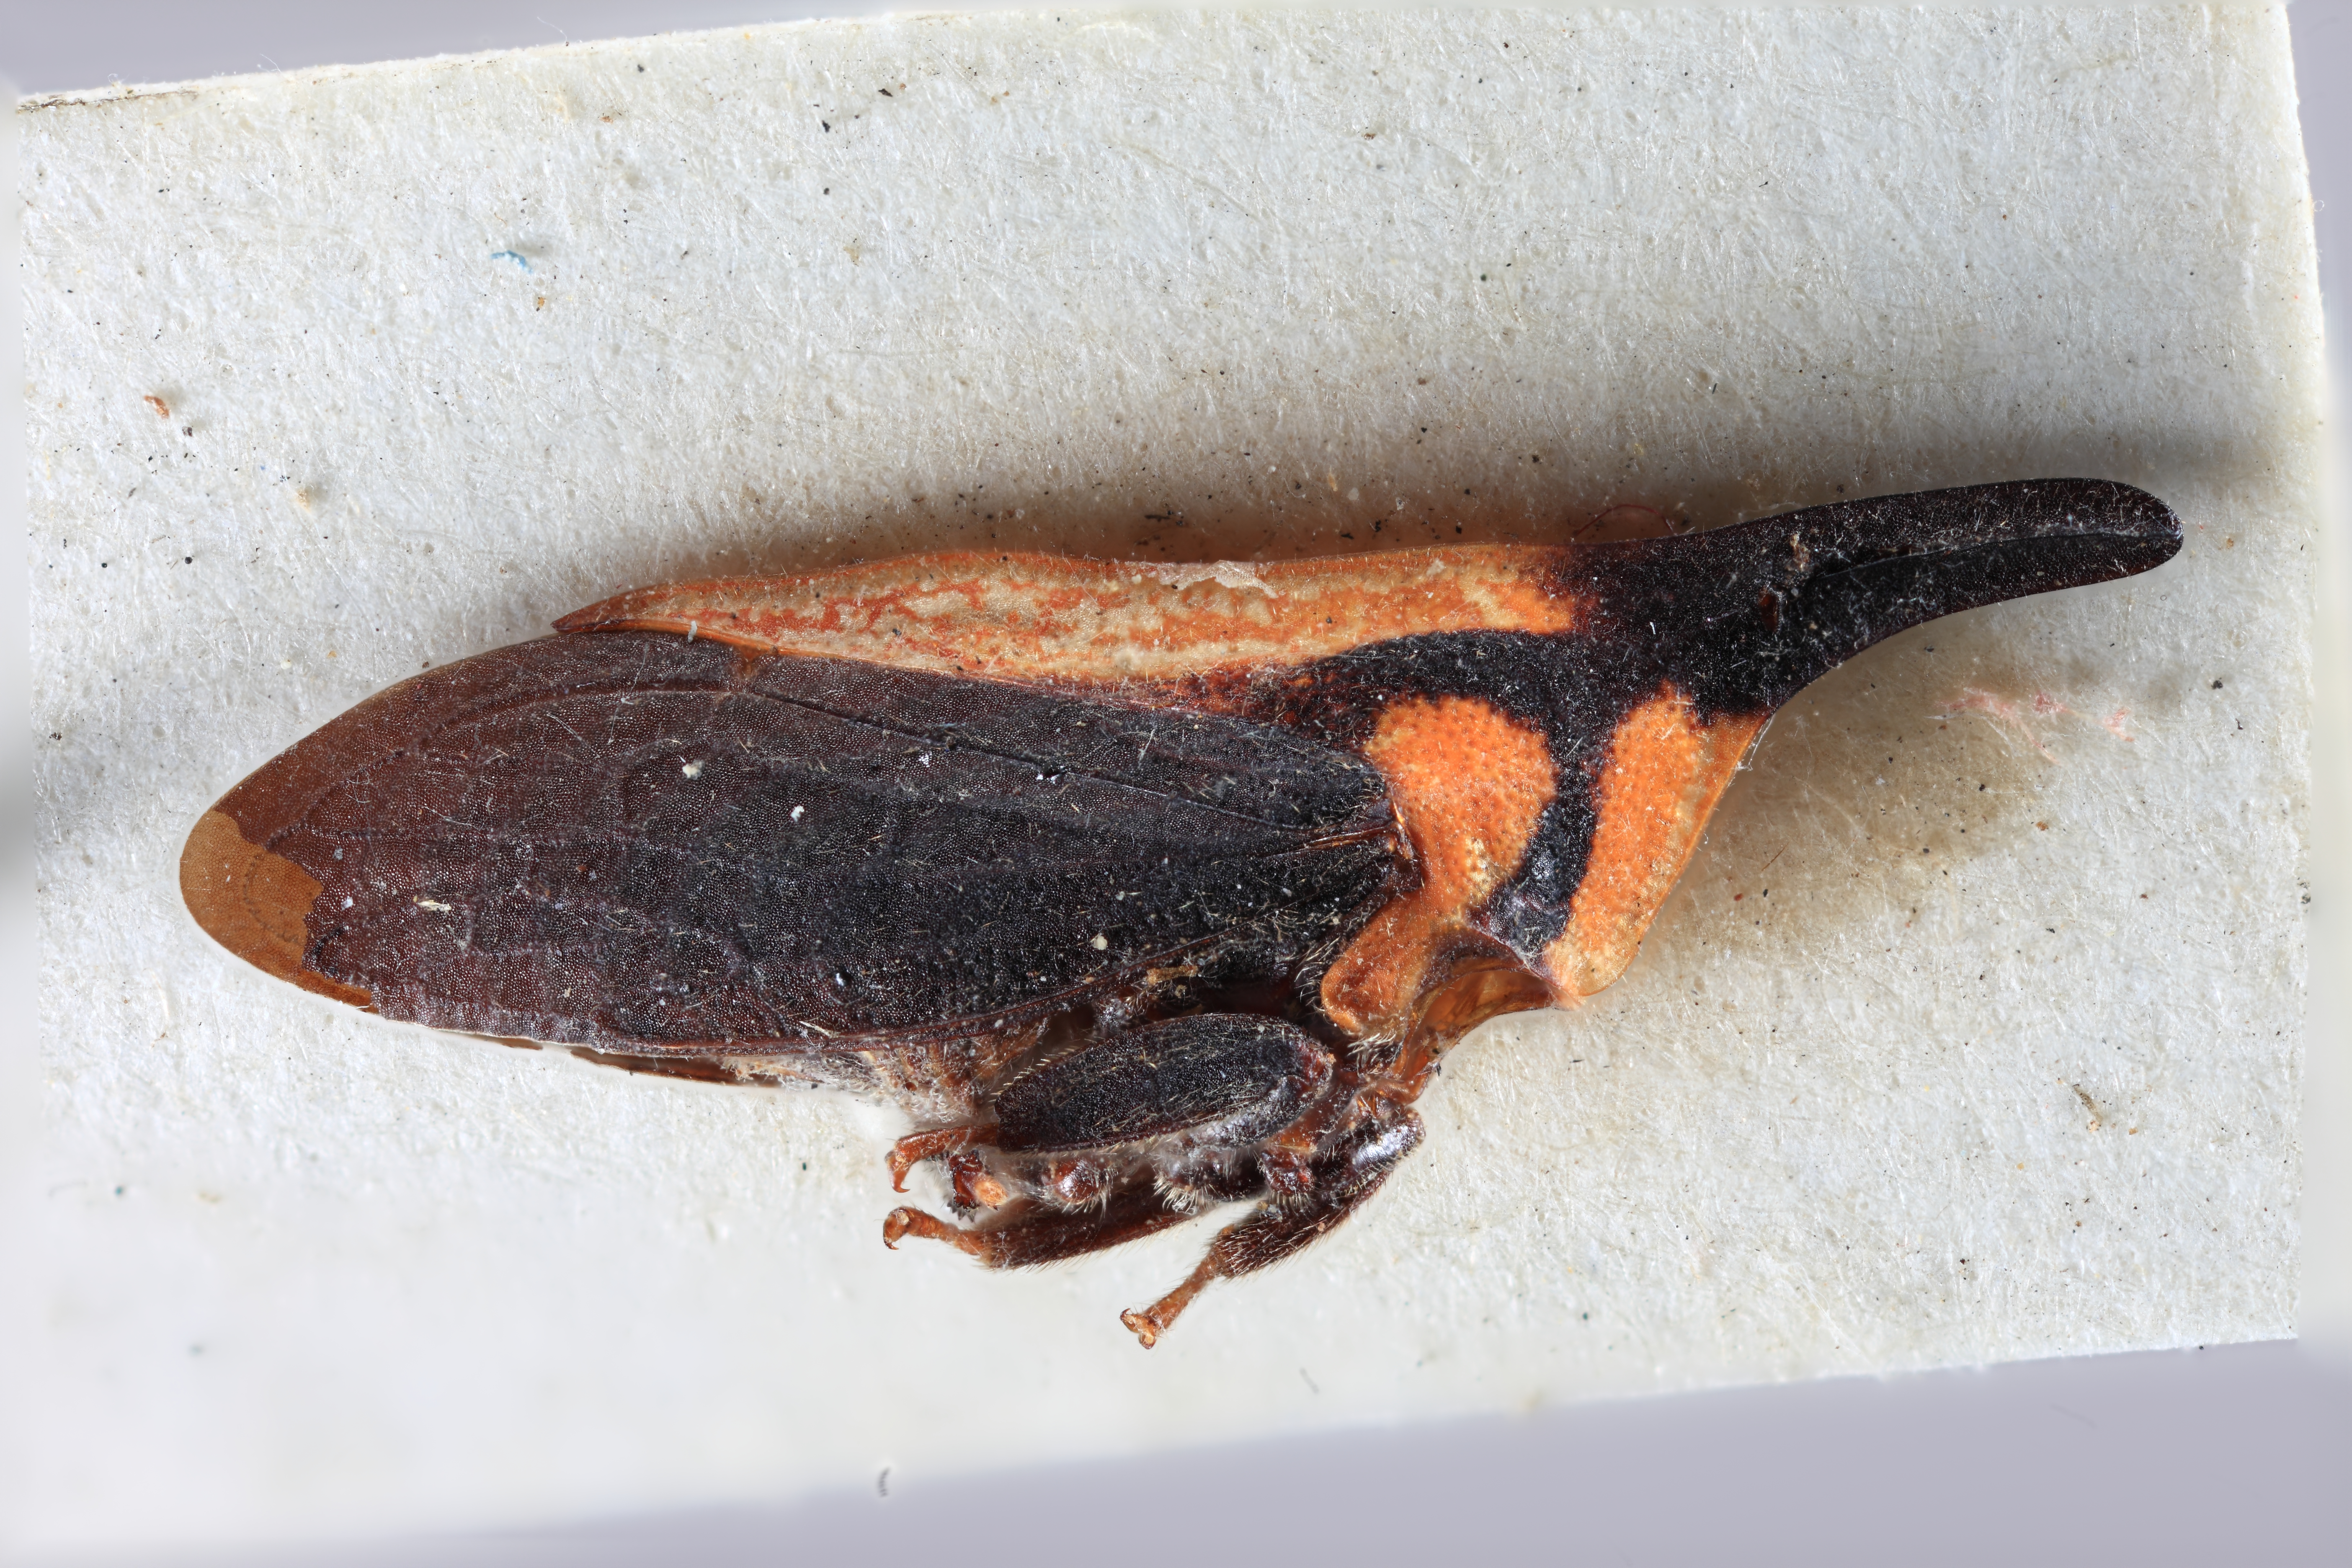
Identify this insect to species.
Enchophyllum rileyi
